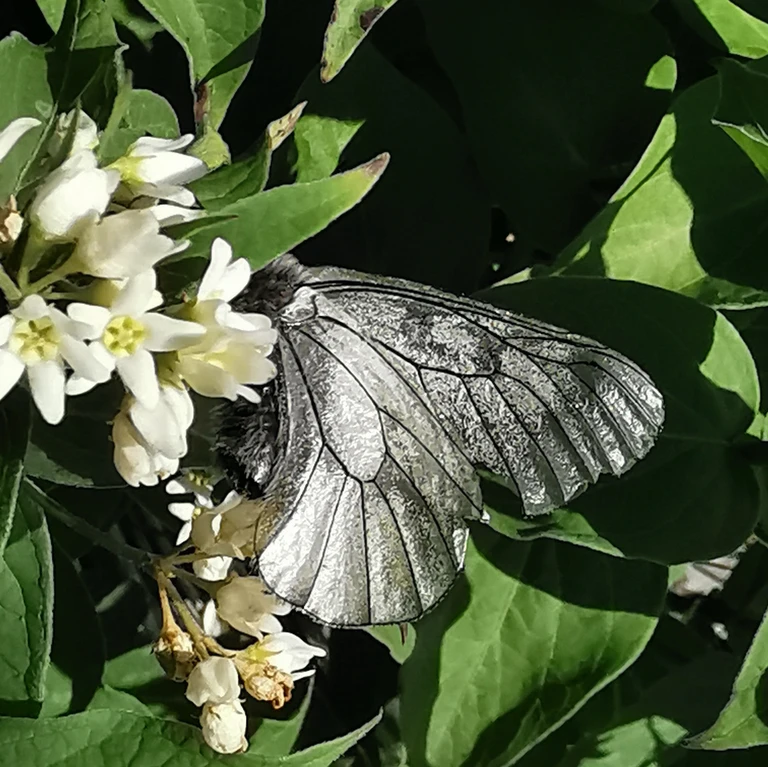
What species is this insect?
Parnassius mnemosyne
